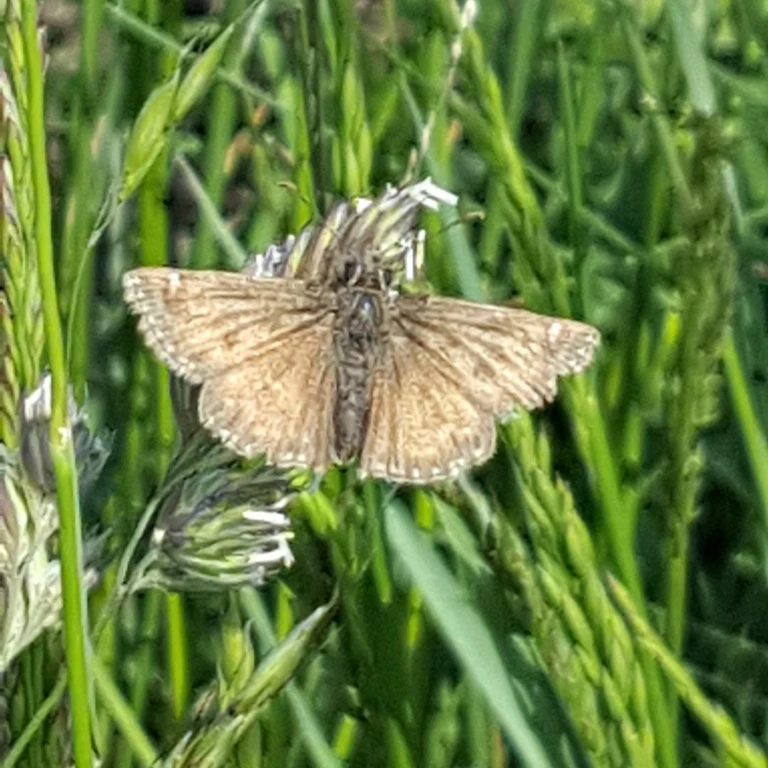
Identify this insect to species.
Erynnis tages
